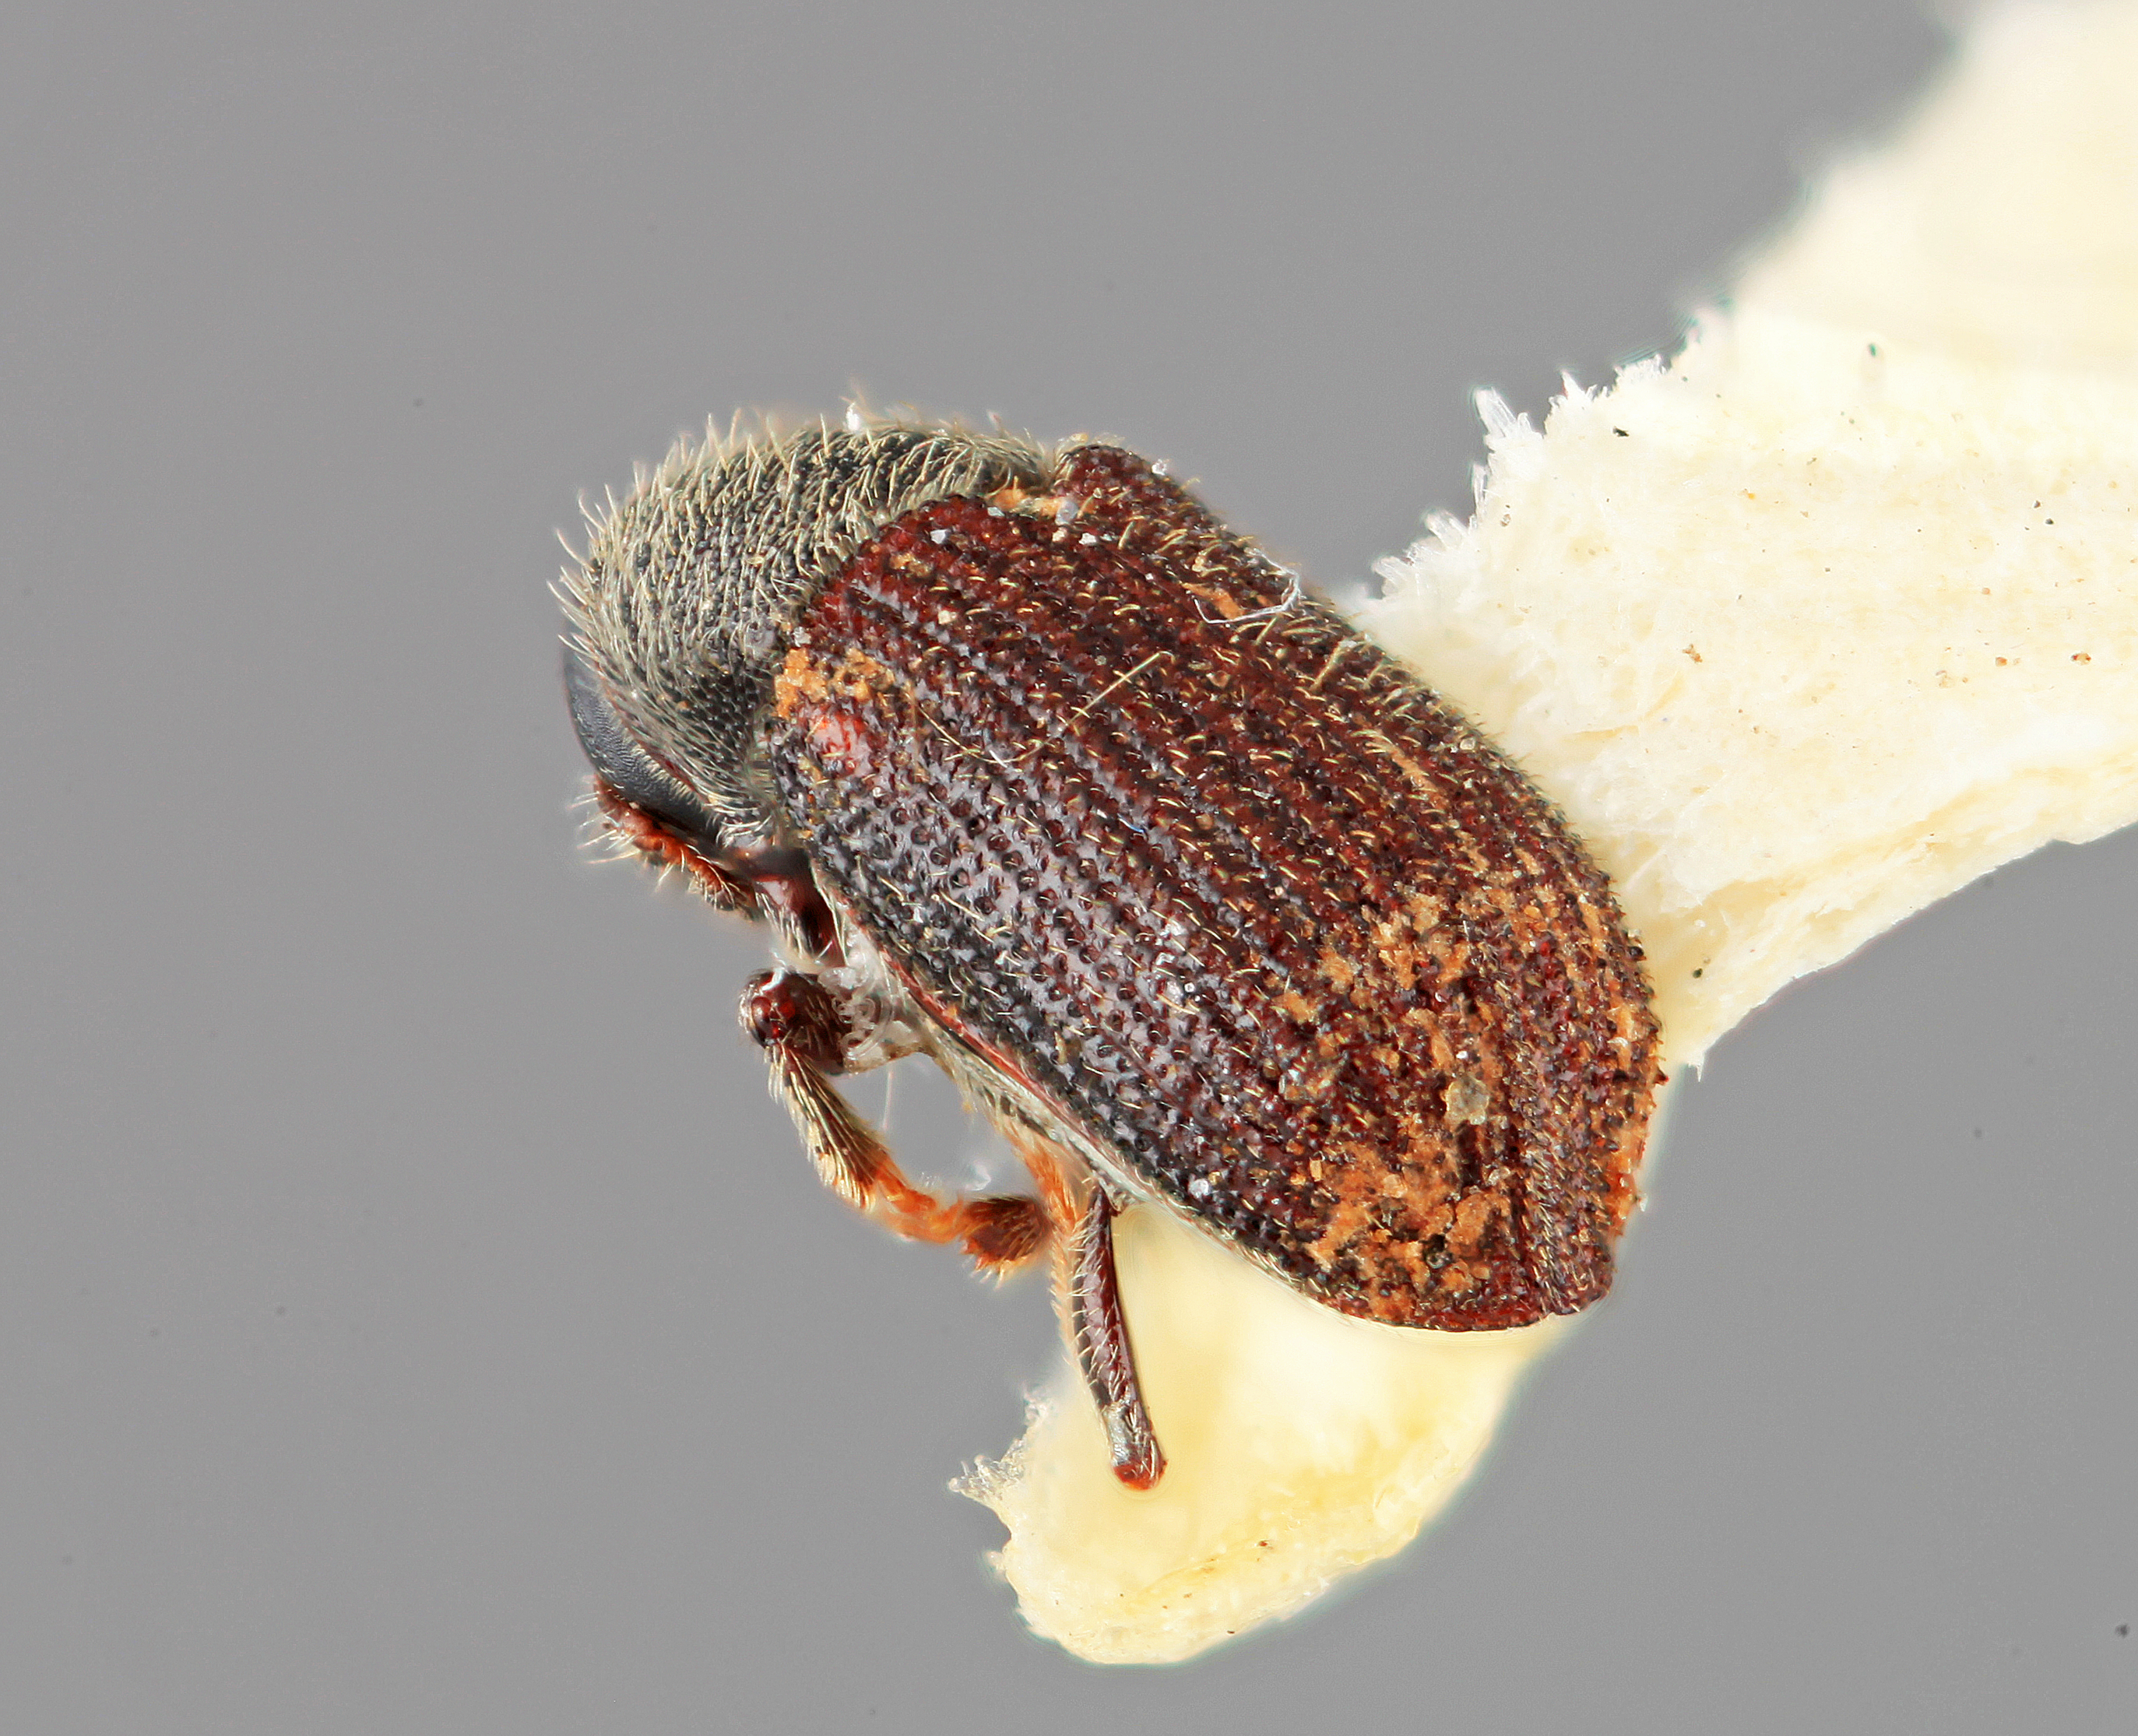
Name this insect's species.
Phloeotribus woytkowskii
